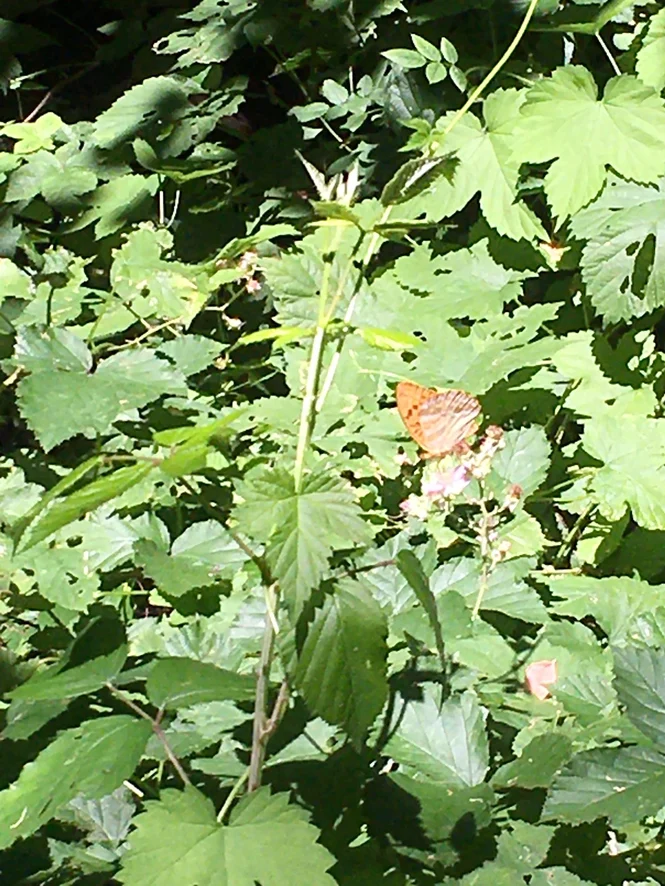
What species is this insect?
Argynnis paphia
